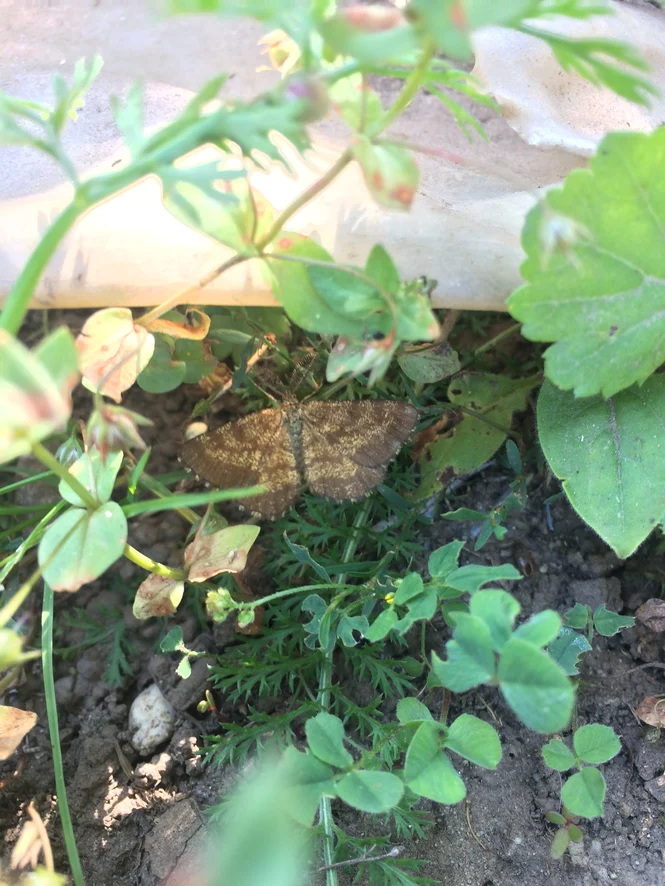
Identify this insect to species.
Ematurga atomaria
